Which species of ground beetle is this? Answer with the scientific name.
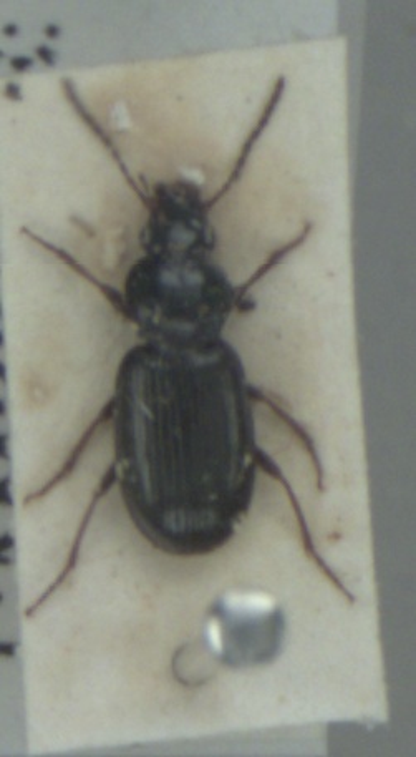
Pterostichus strenuus
